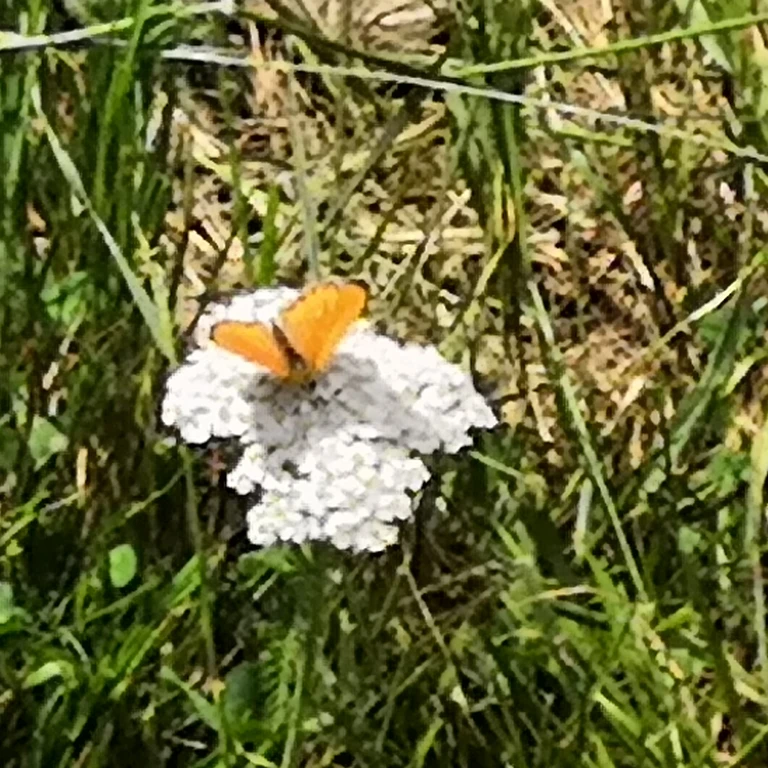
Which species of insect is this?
Lycaena virgaureae
